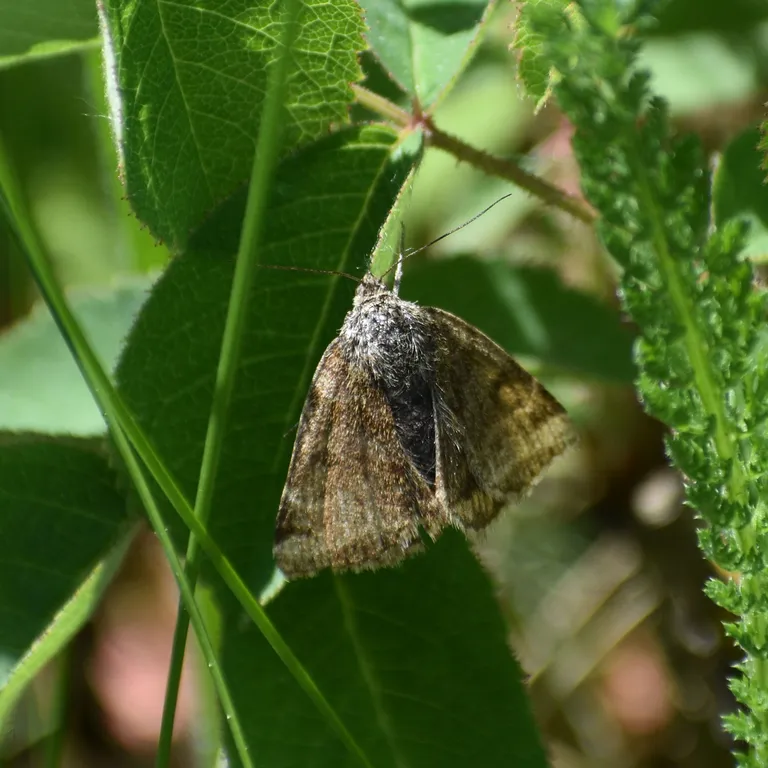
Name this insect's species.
Euclidia glyphica
